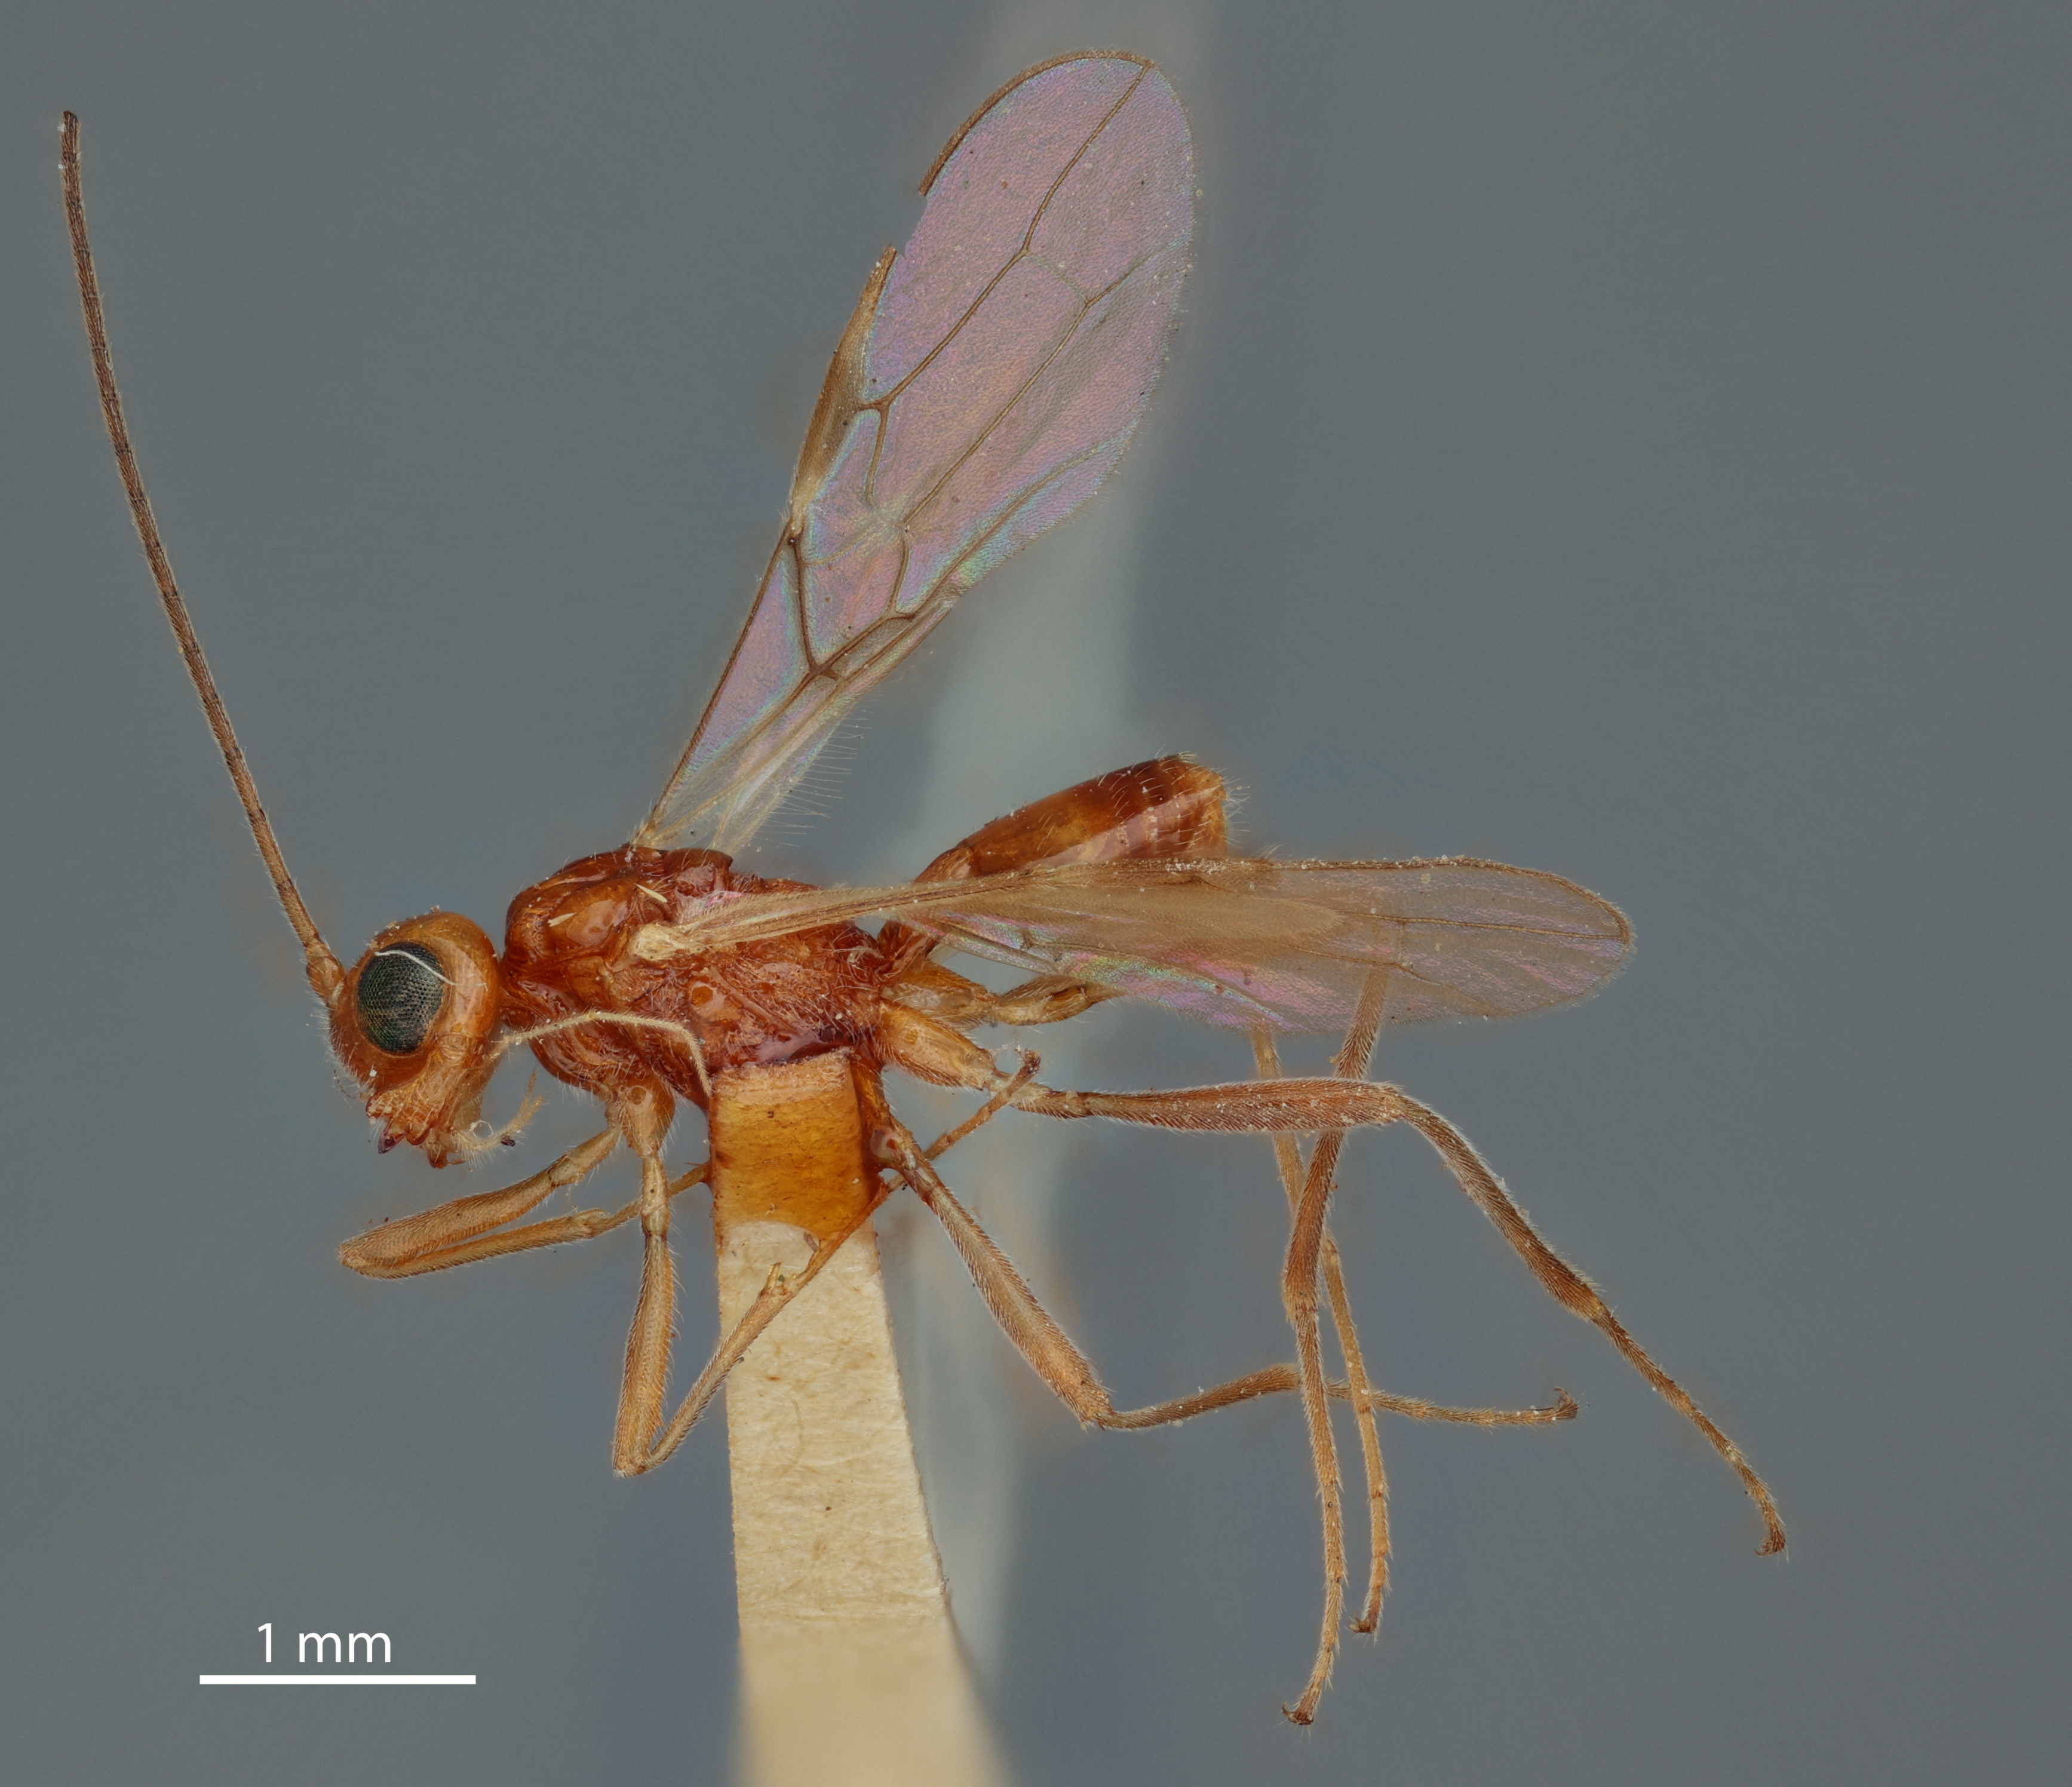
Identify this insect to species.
Phaenocarpa ultima
